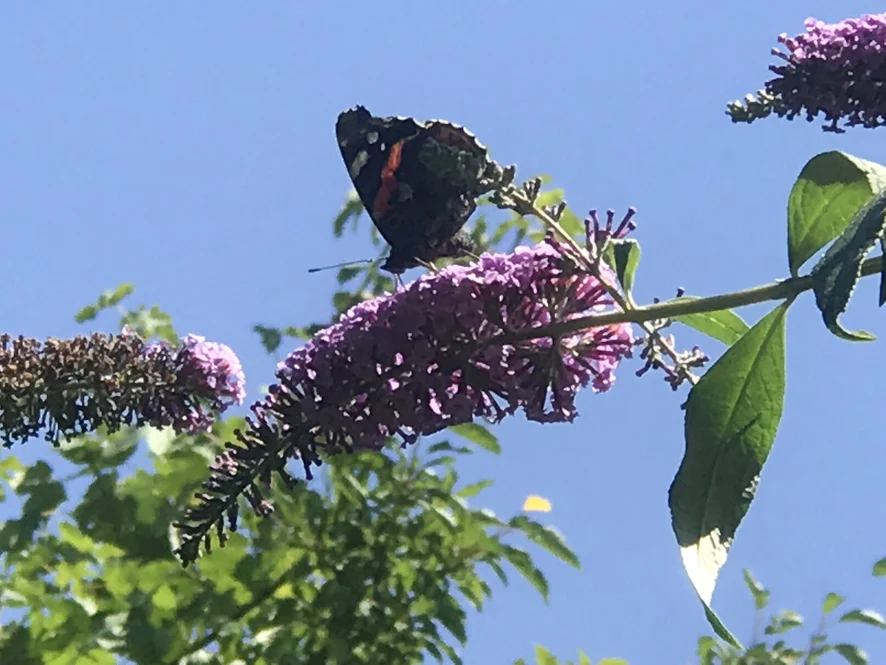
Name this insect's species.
Vanessa atalanta
